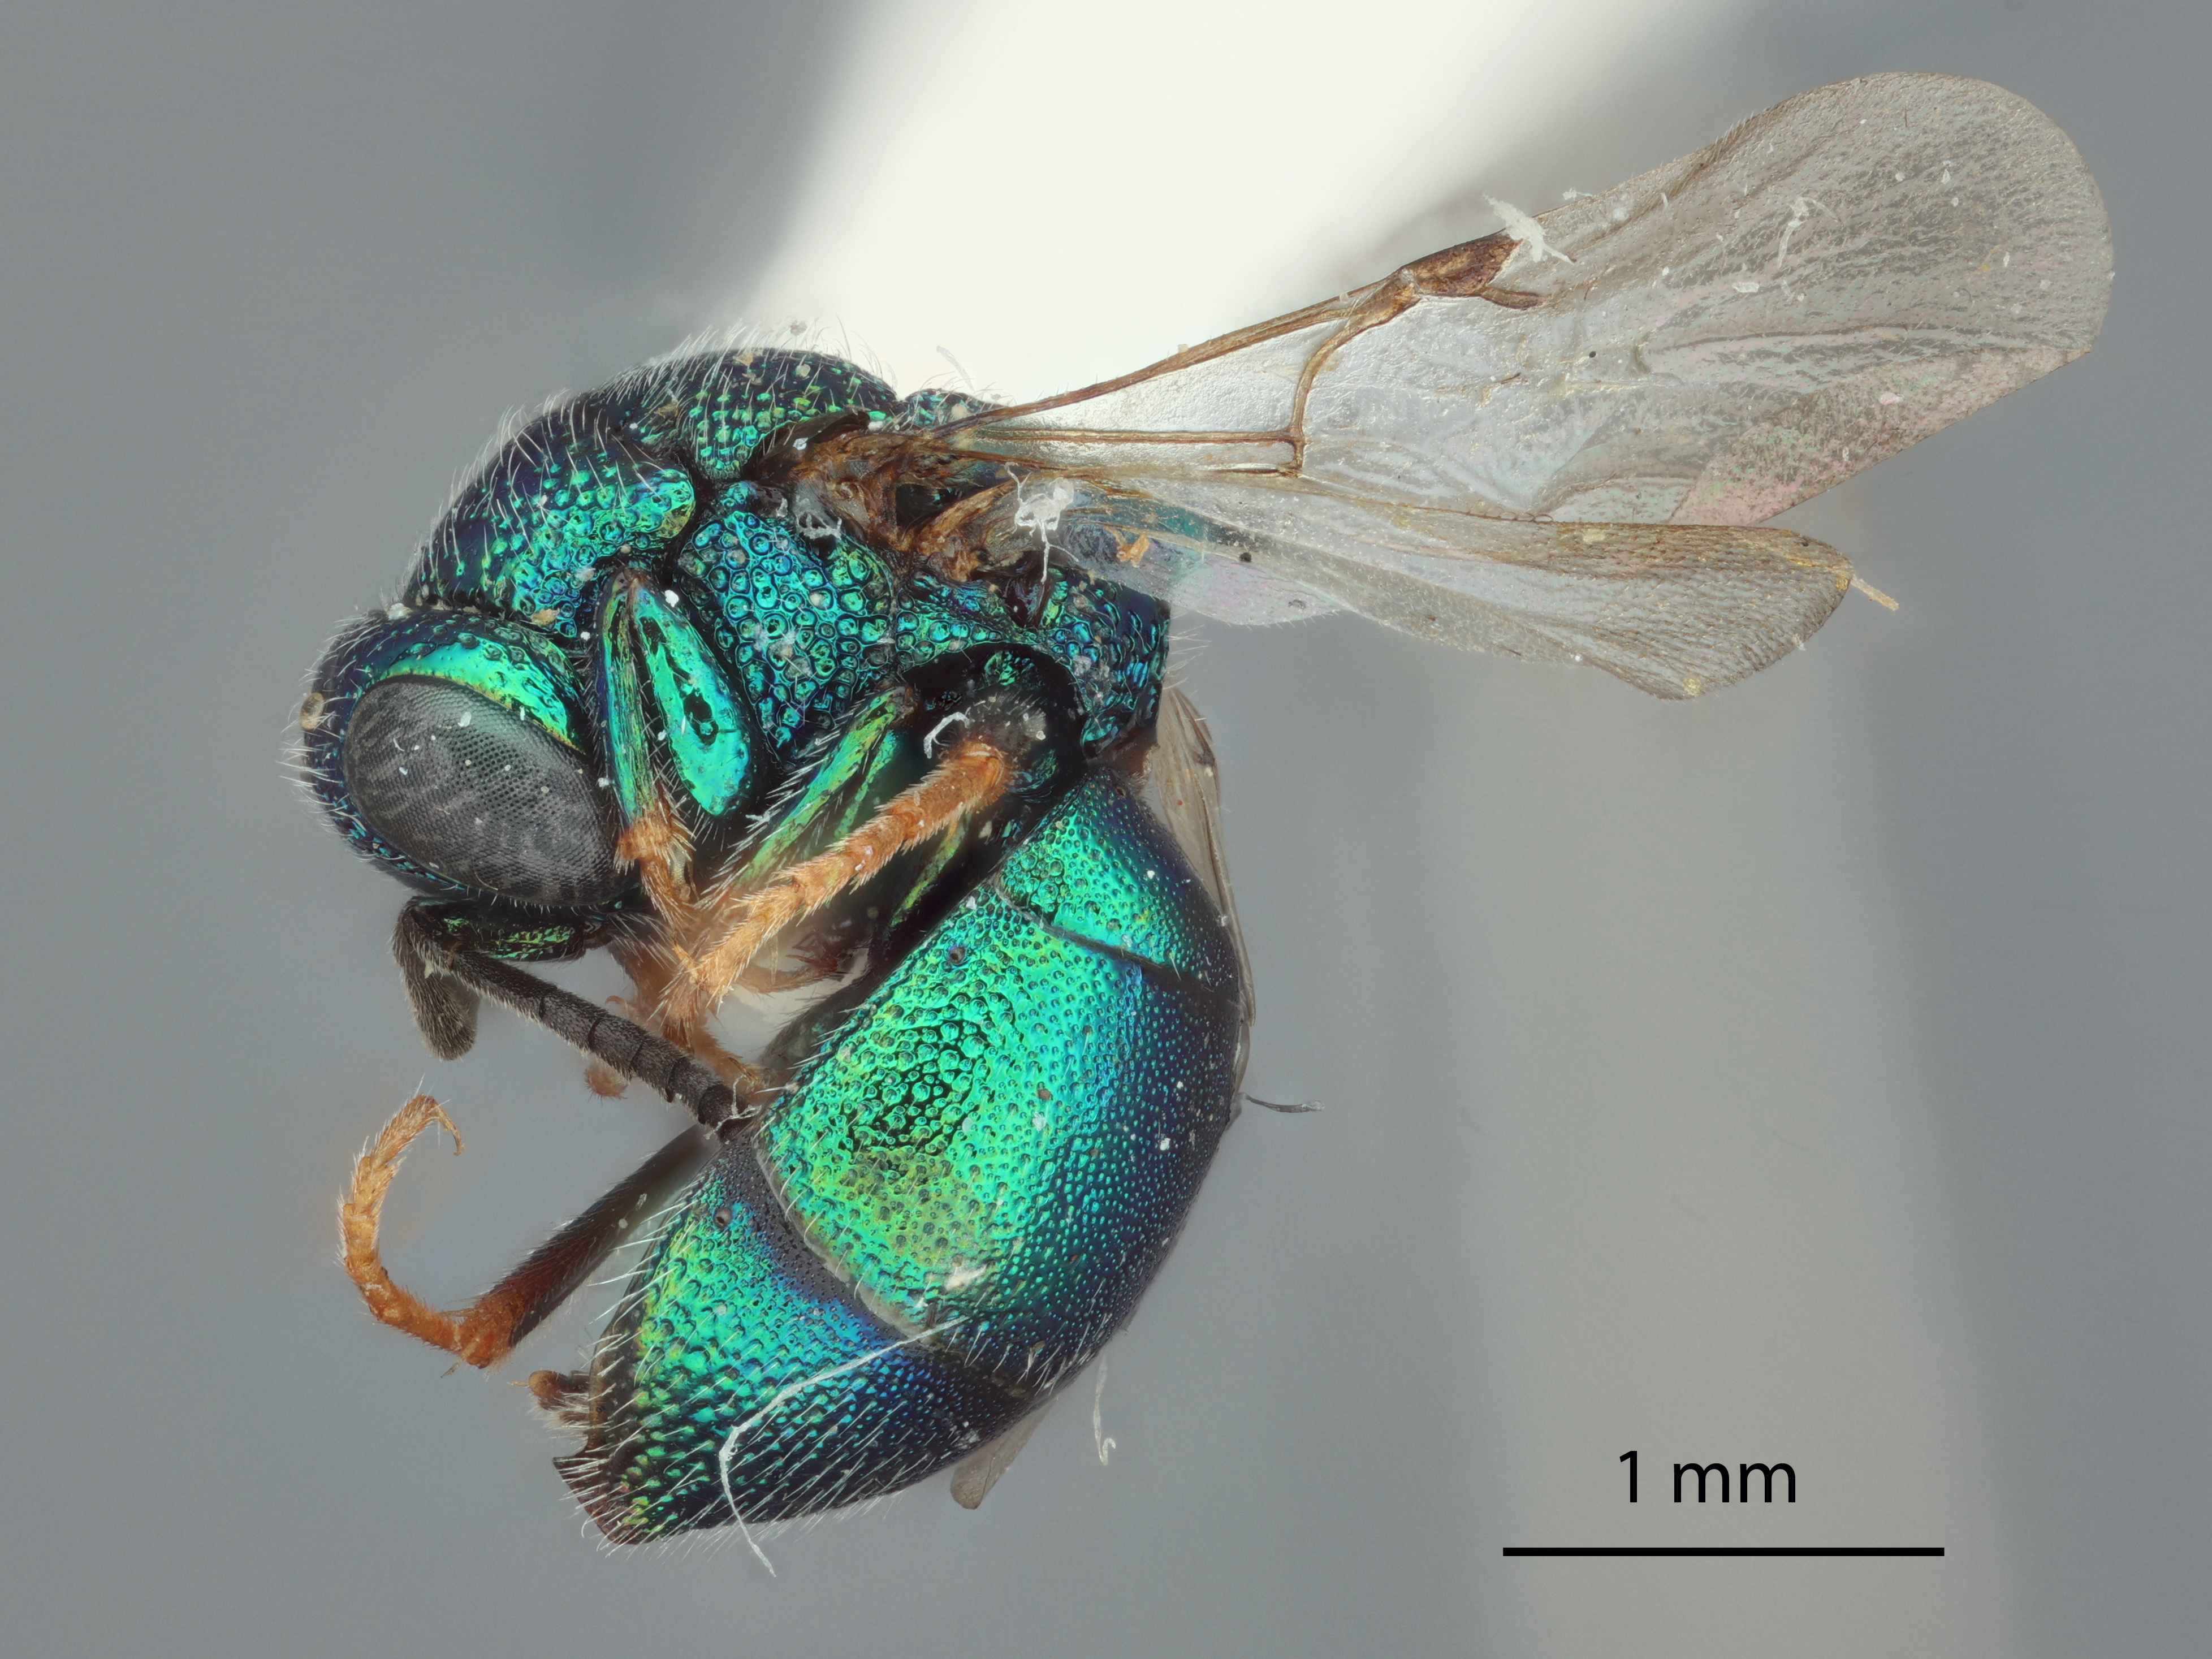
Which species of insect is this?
Elampus senegalensis
